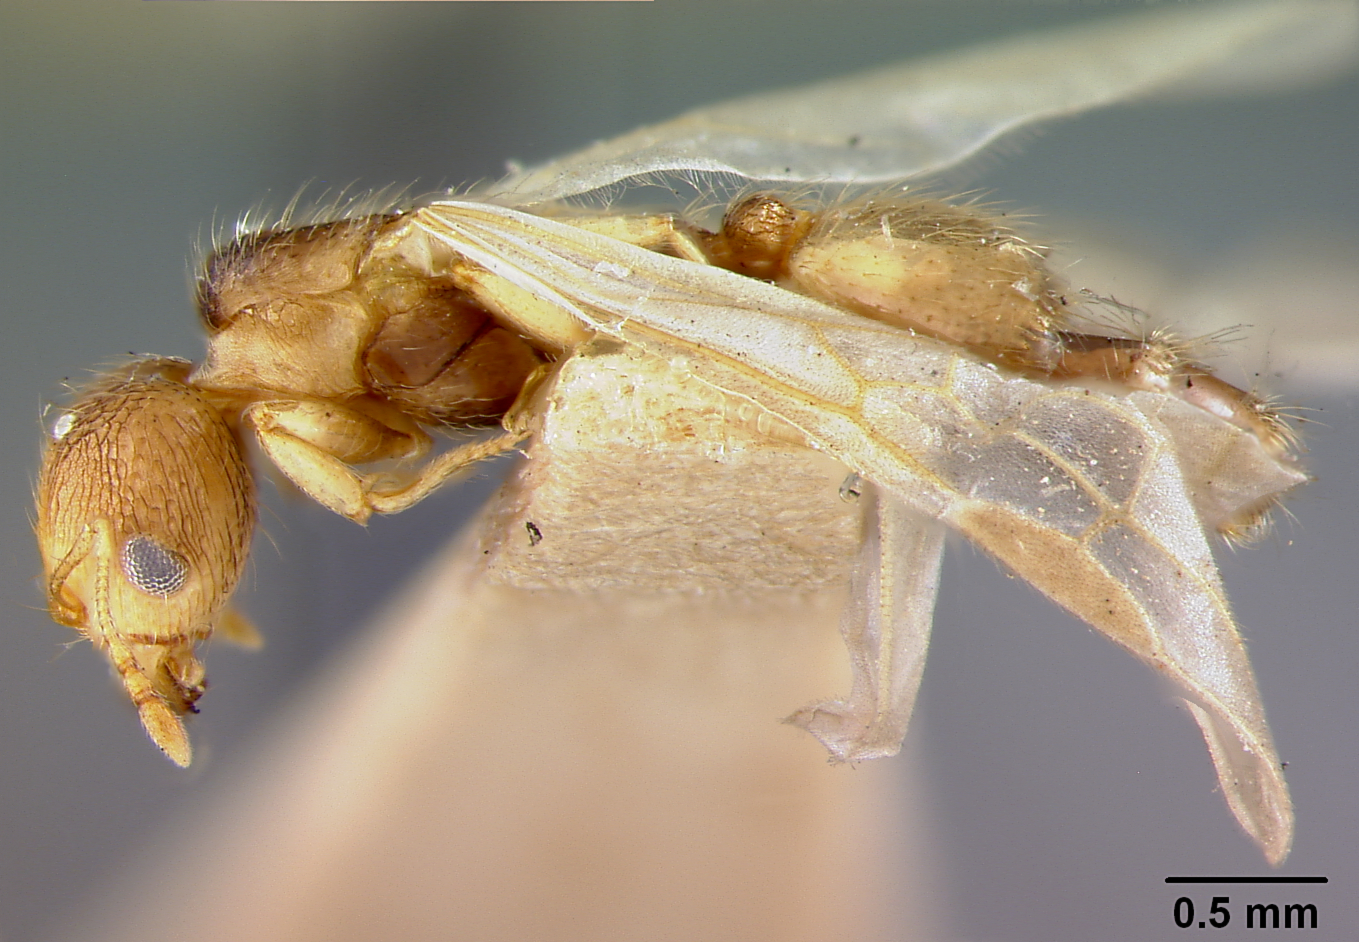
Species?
Pheidole nindi
